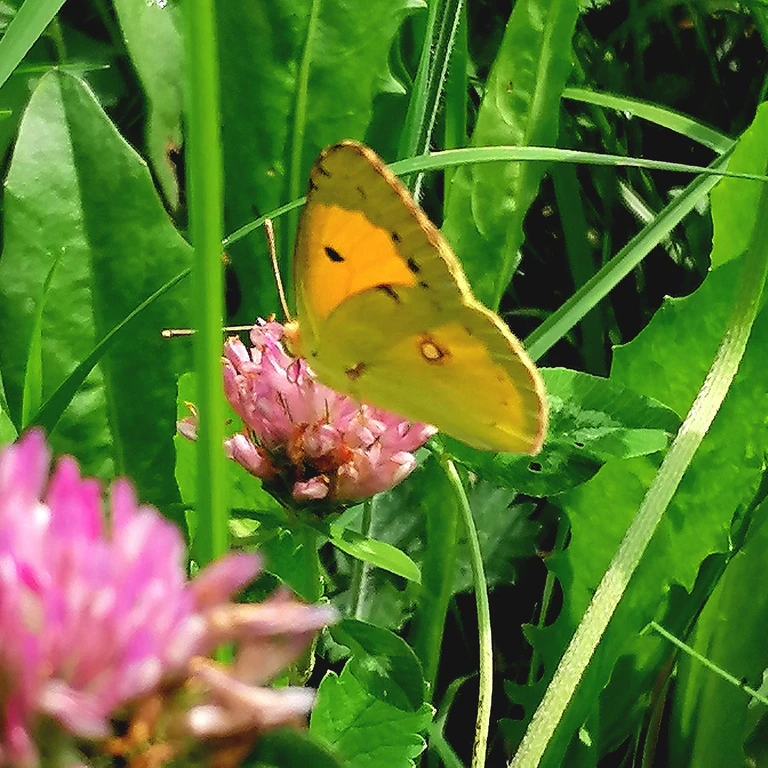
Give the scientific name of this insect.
Colias croceus
